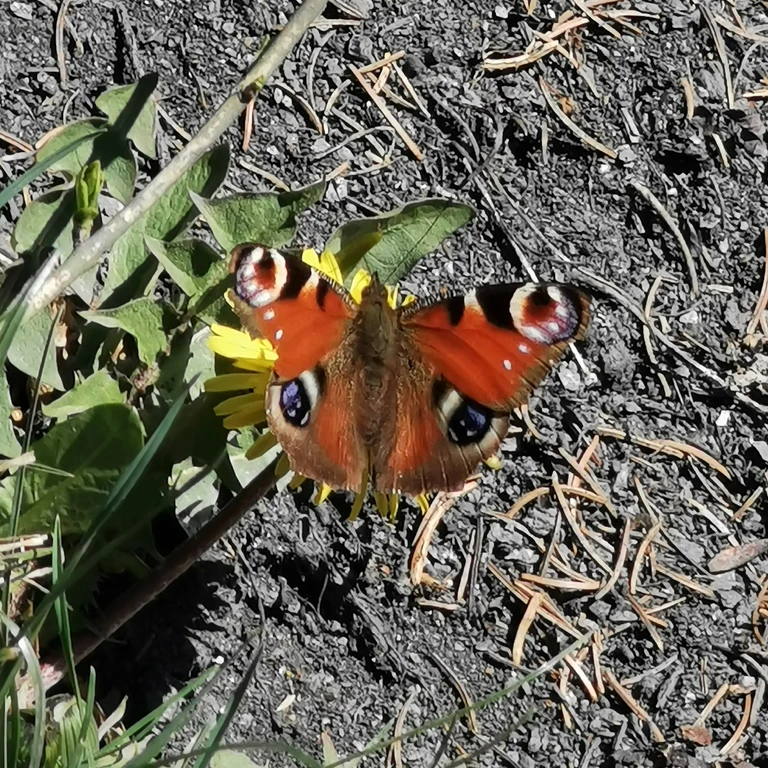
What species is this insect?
Aglais io
